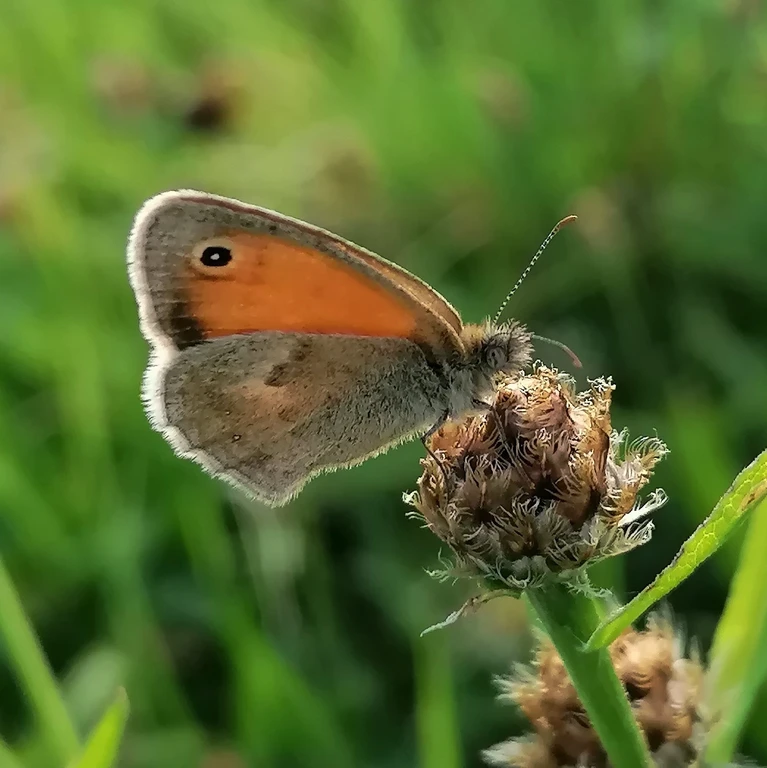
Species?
Coenonympha pamphilus
